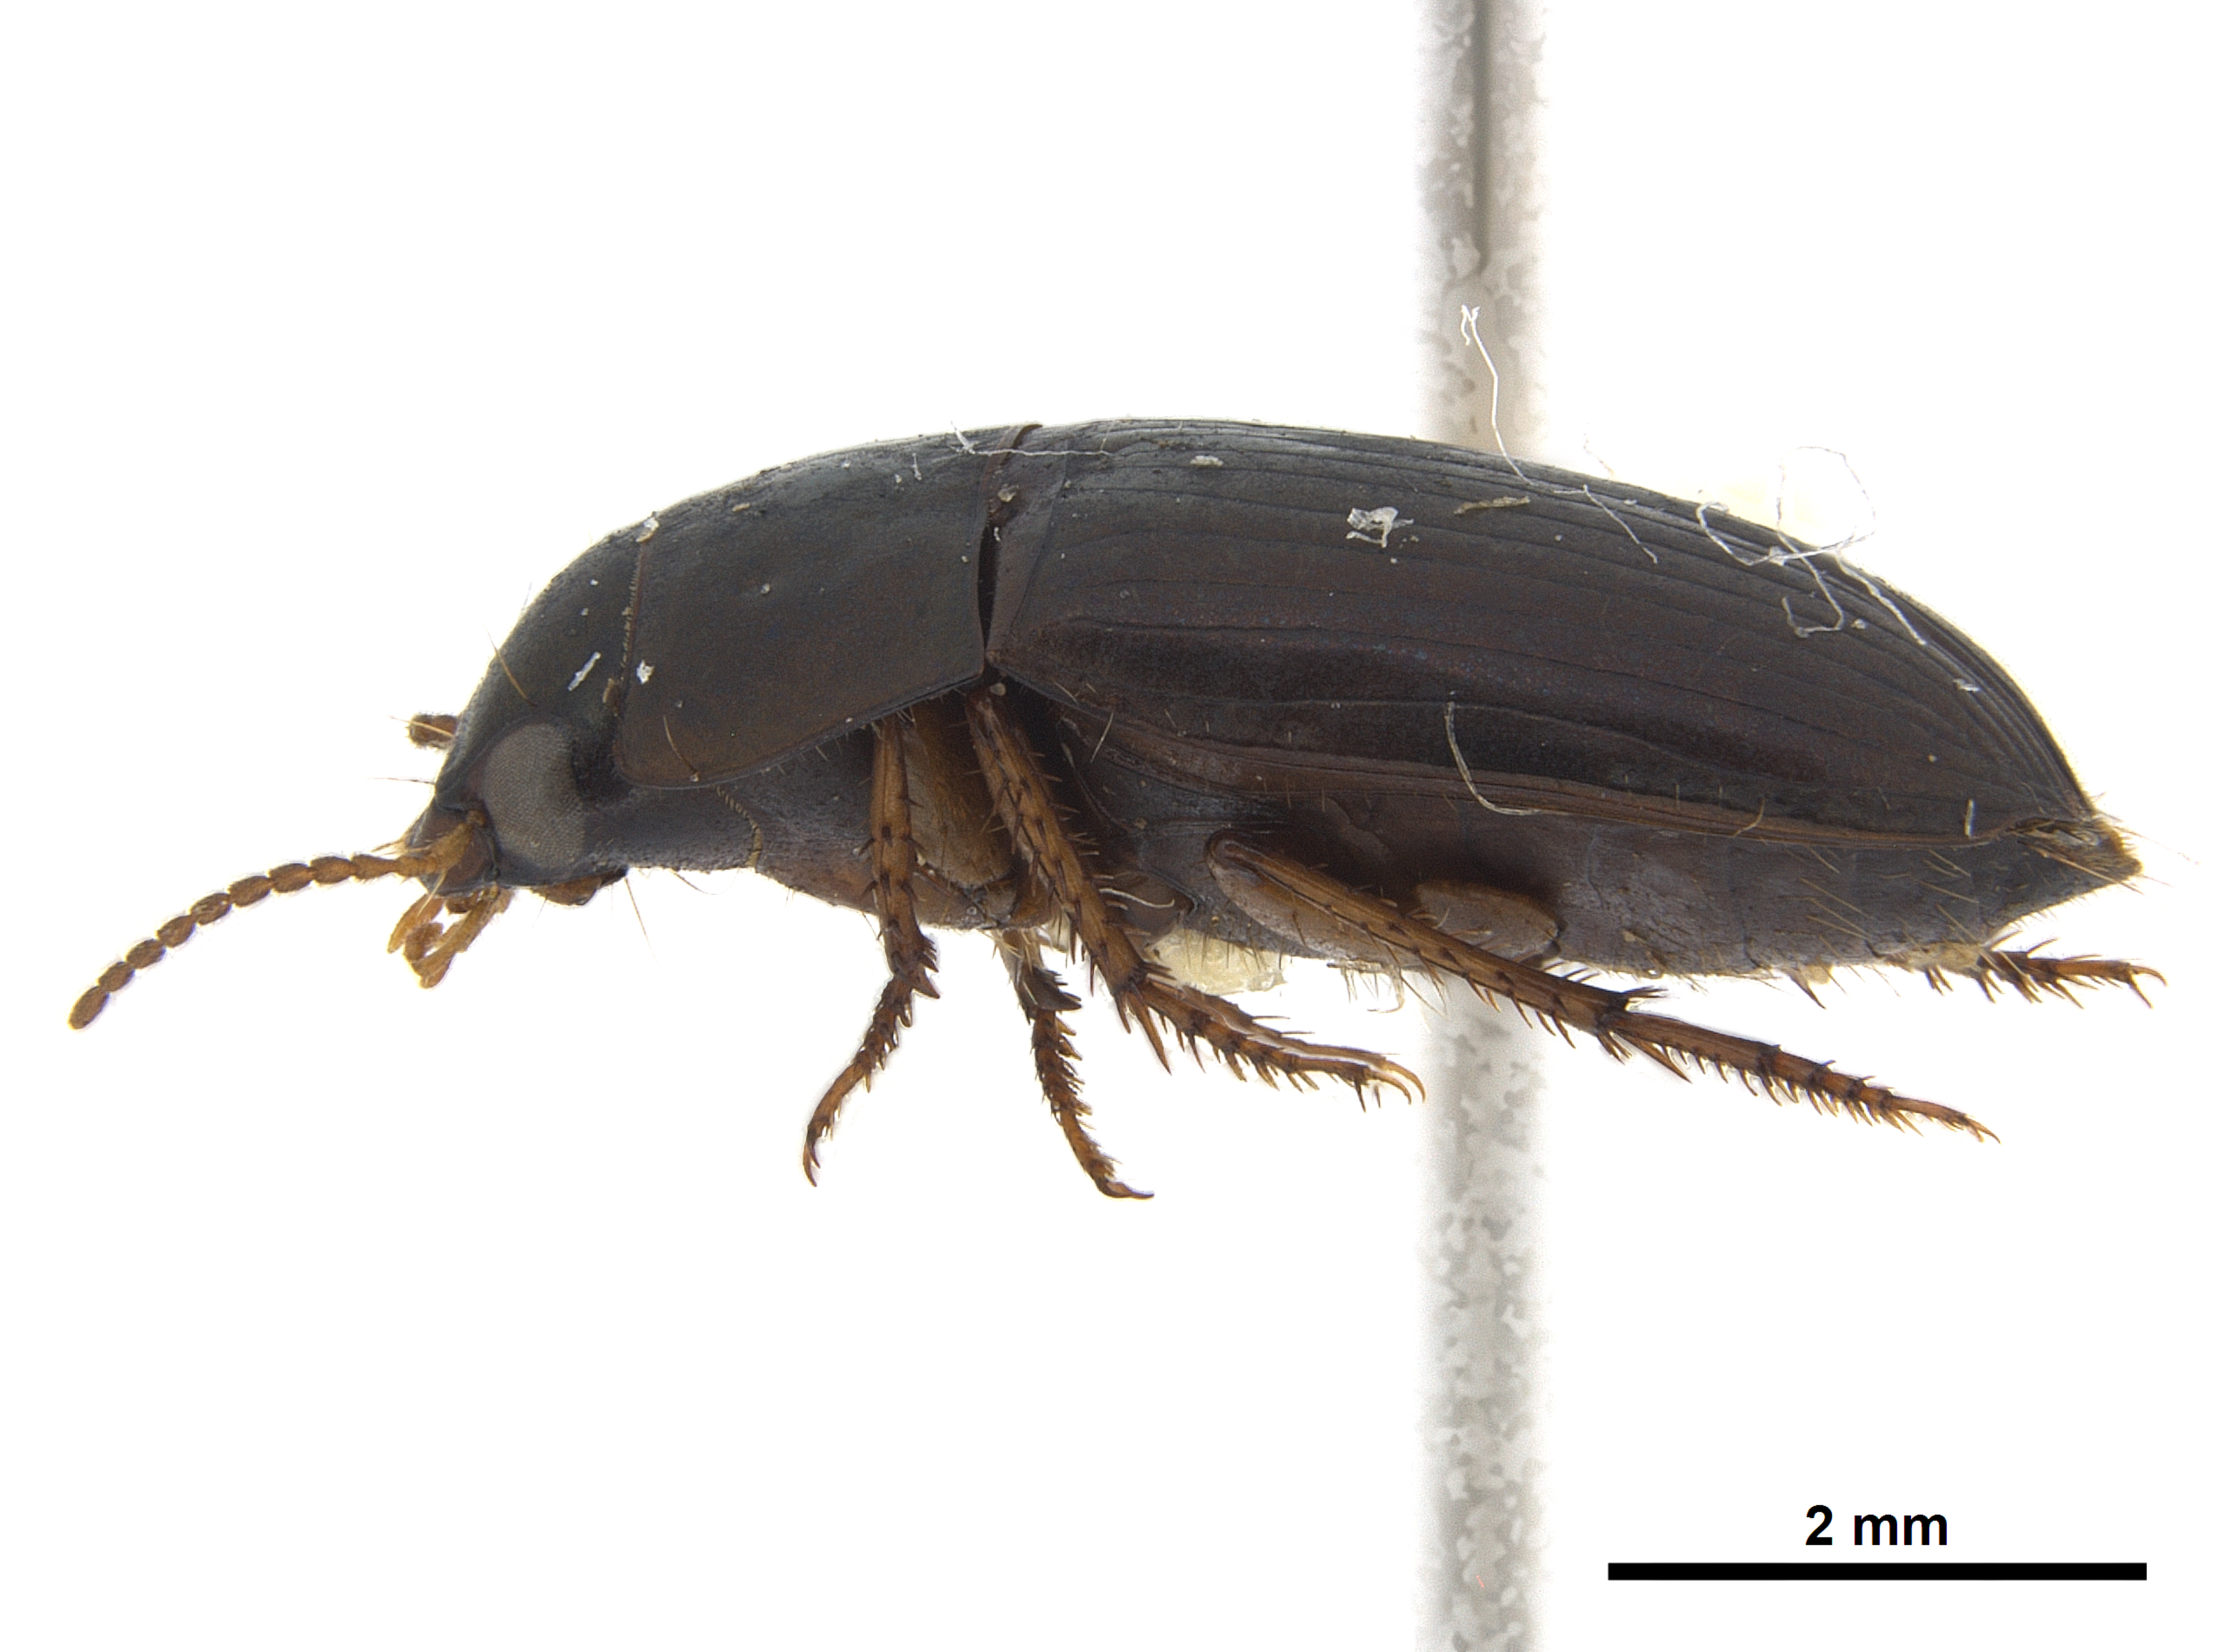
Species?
Baryomus gyllenhali (also Oosoma gyllenhalii)
